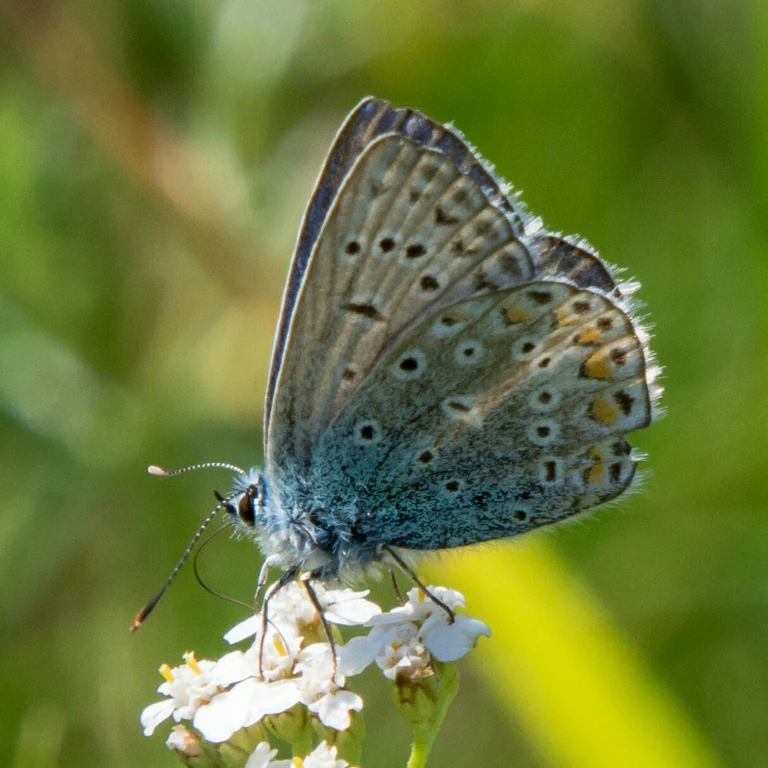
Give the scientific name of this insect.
Polyommatus icarus
